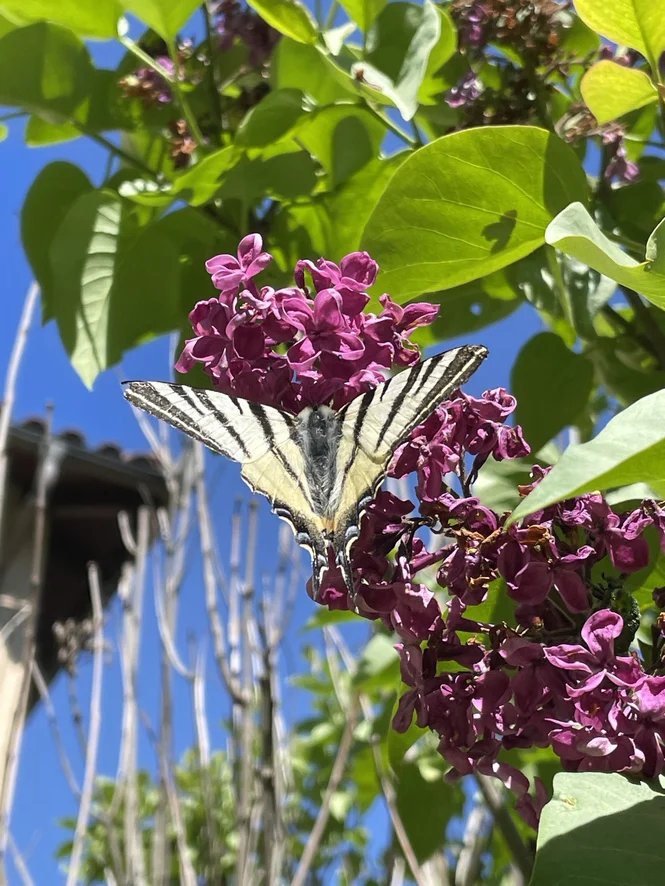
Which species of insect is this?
Iphiclides podalirius
